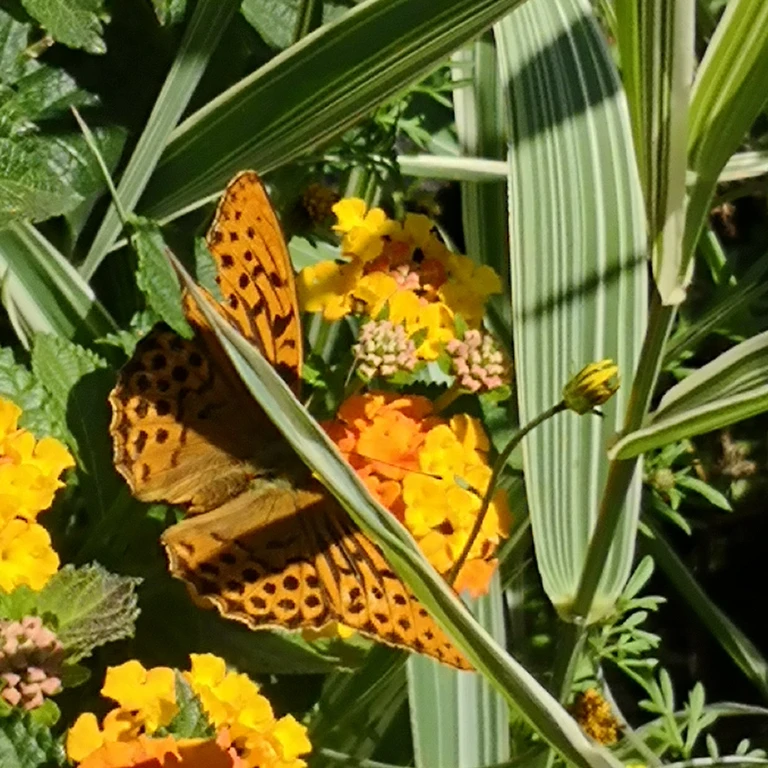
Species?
Argynnis paphia
